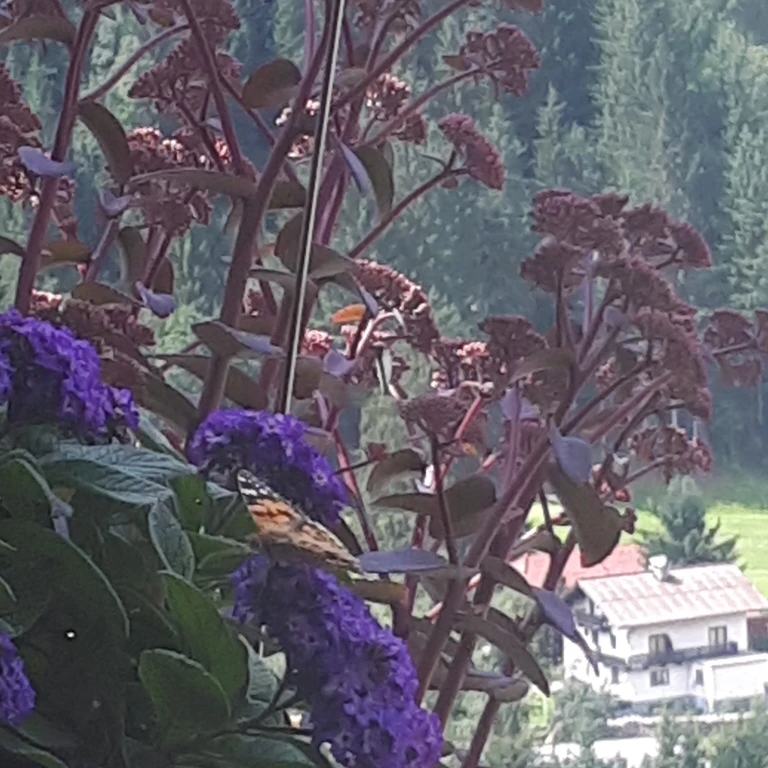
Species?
Vanessa cardui
